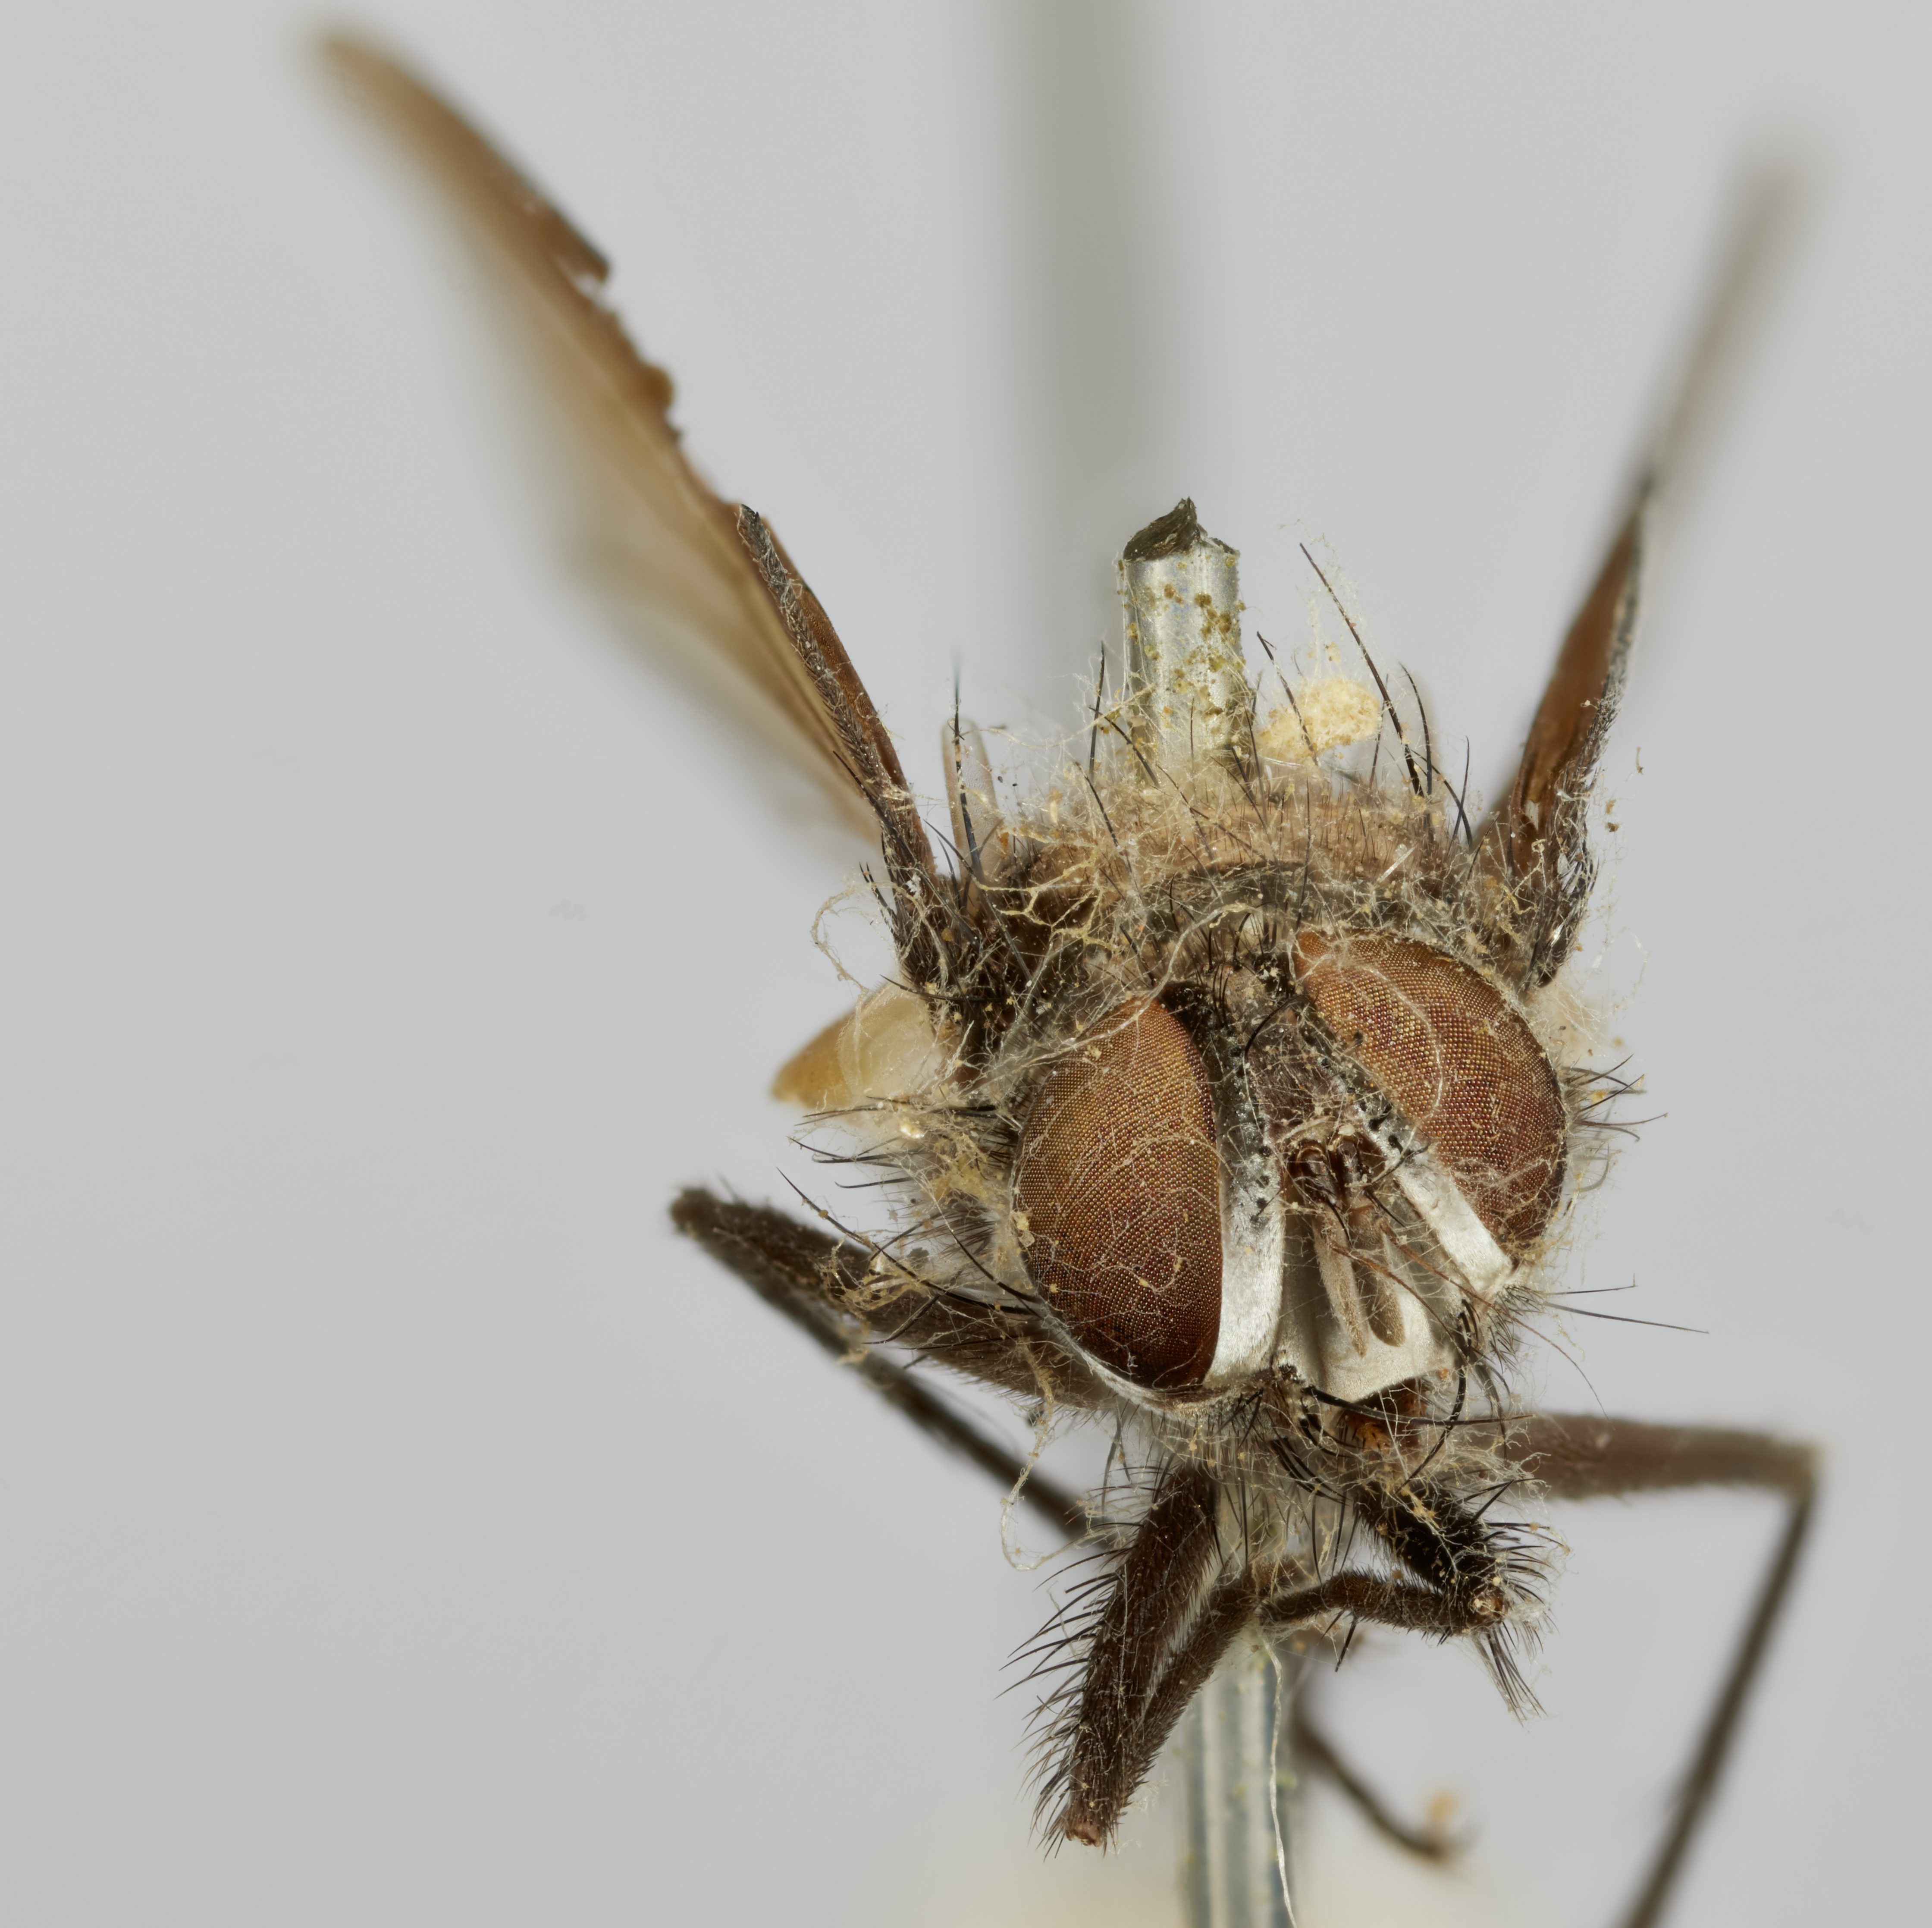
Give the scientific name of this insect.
Zosteromeigenia mima
